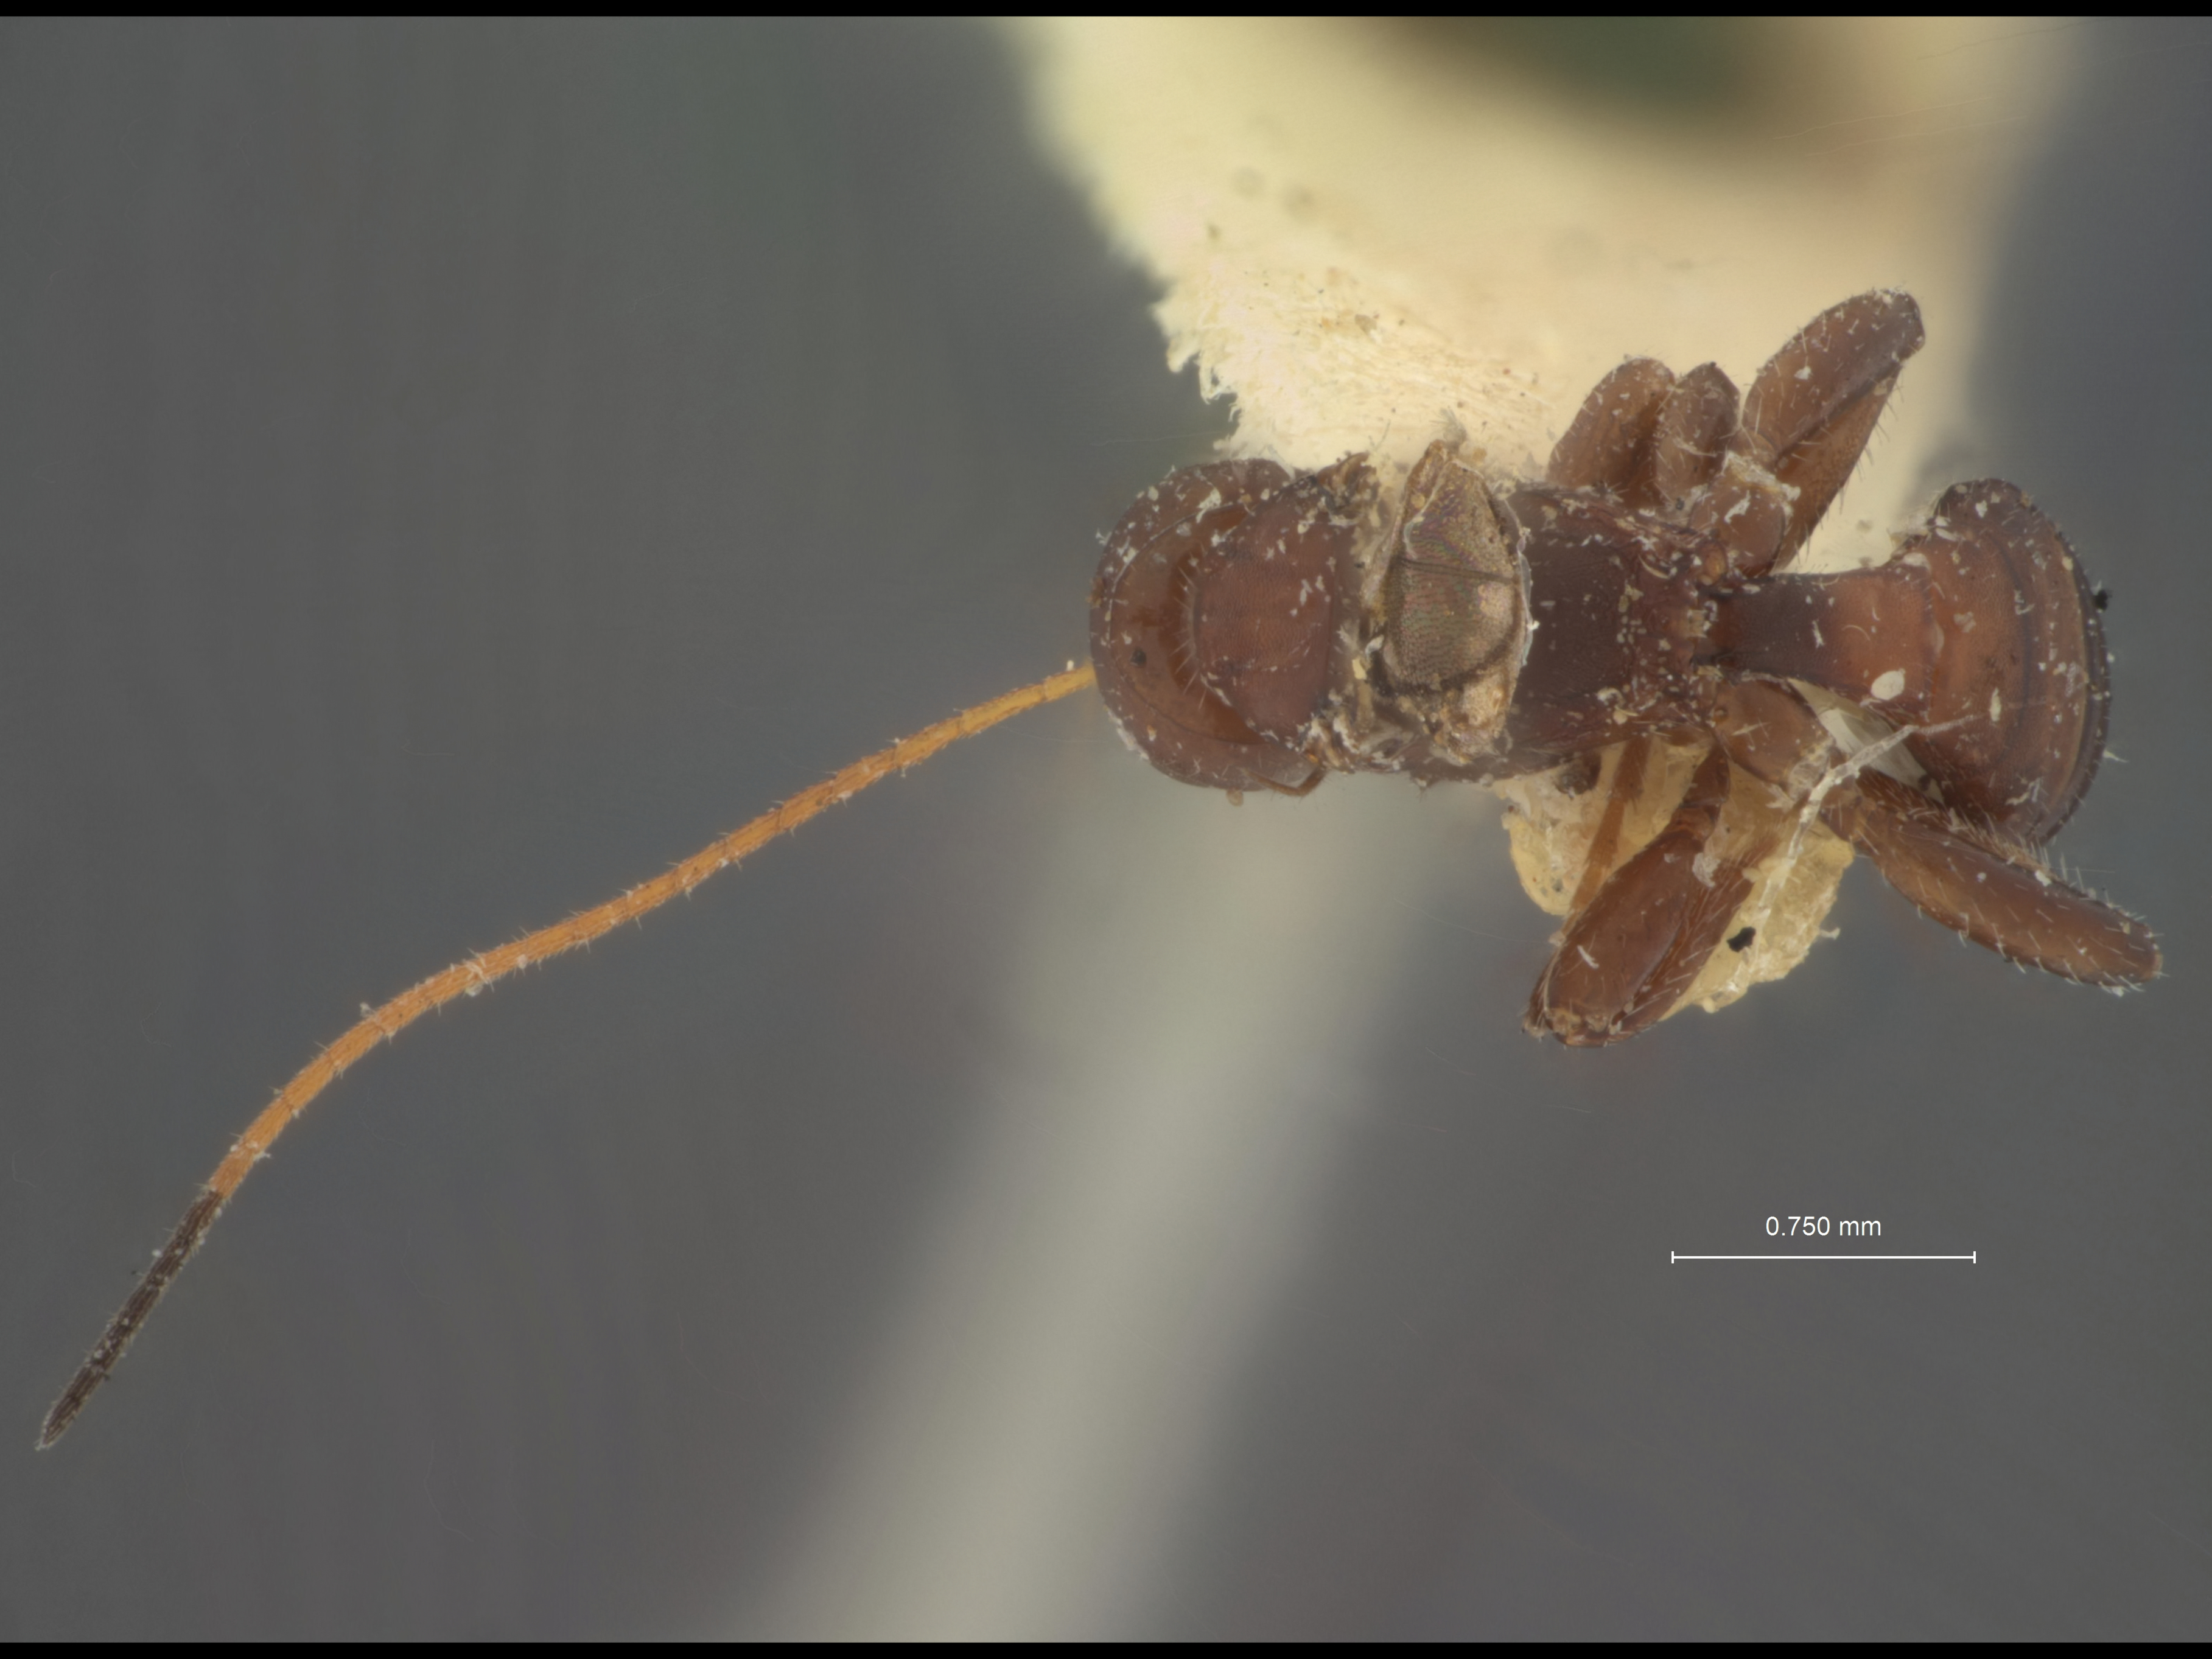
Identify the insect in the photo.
Platyspathius pictipennis
